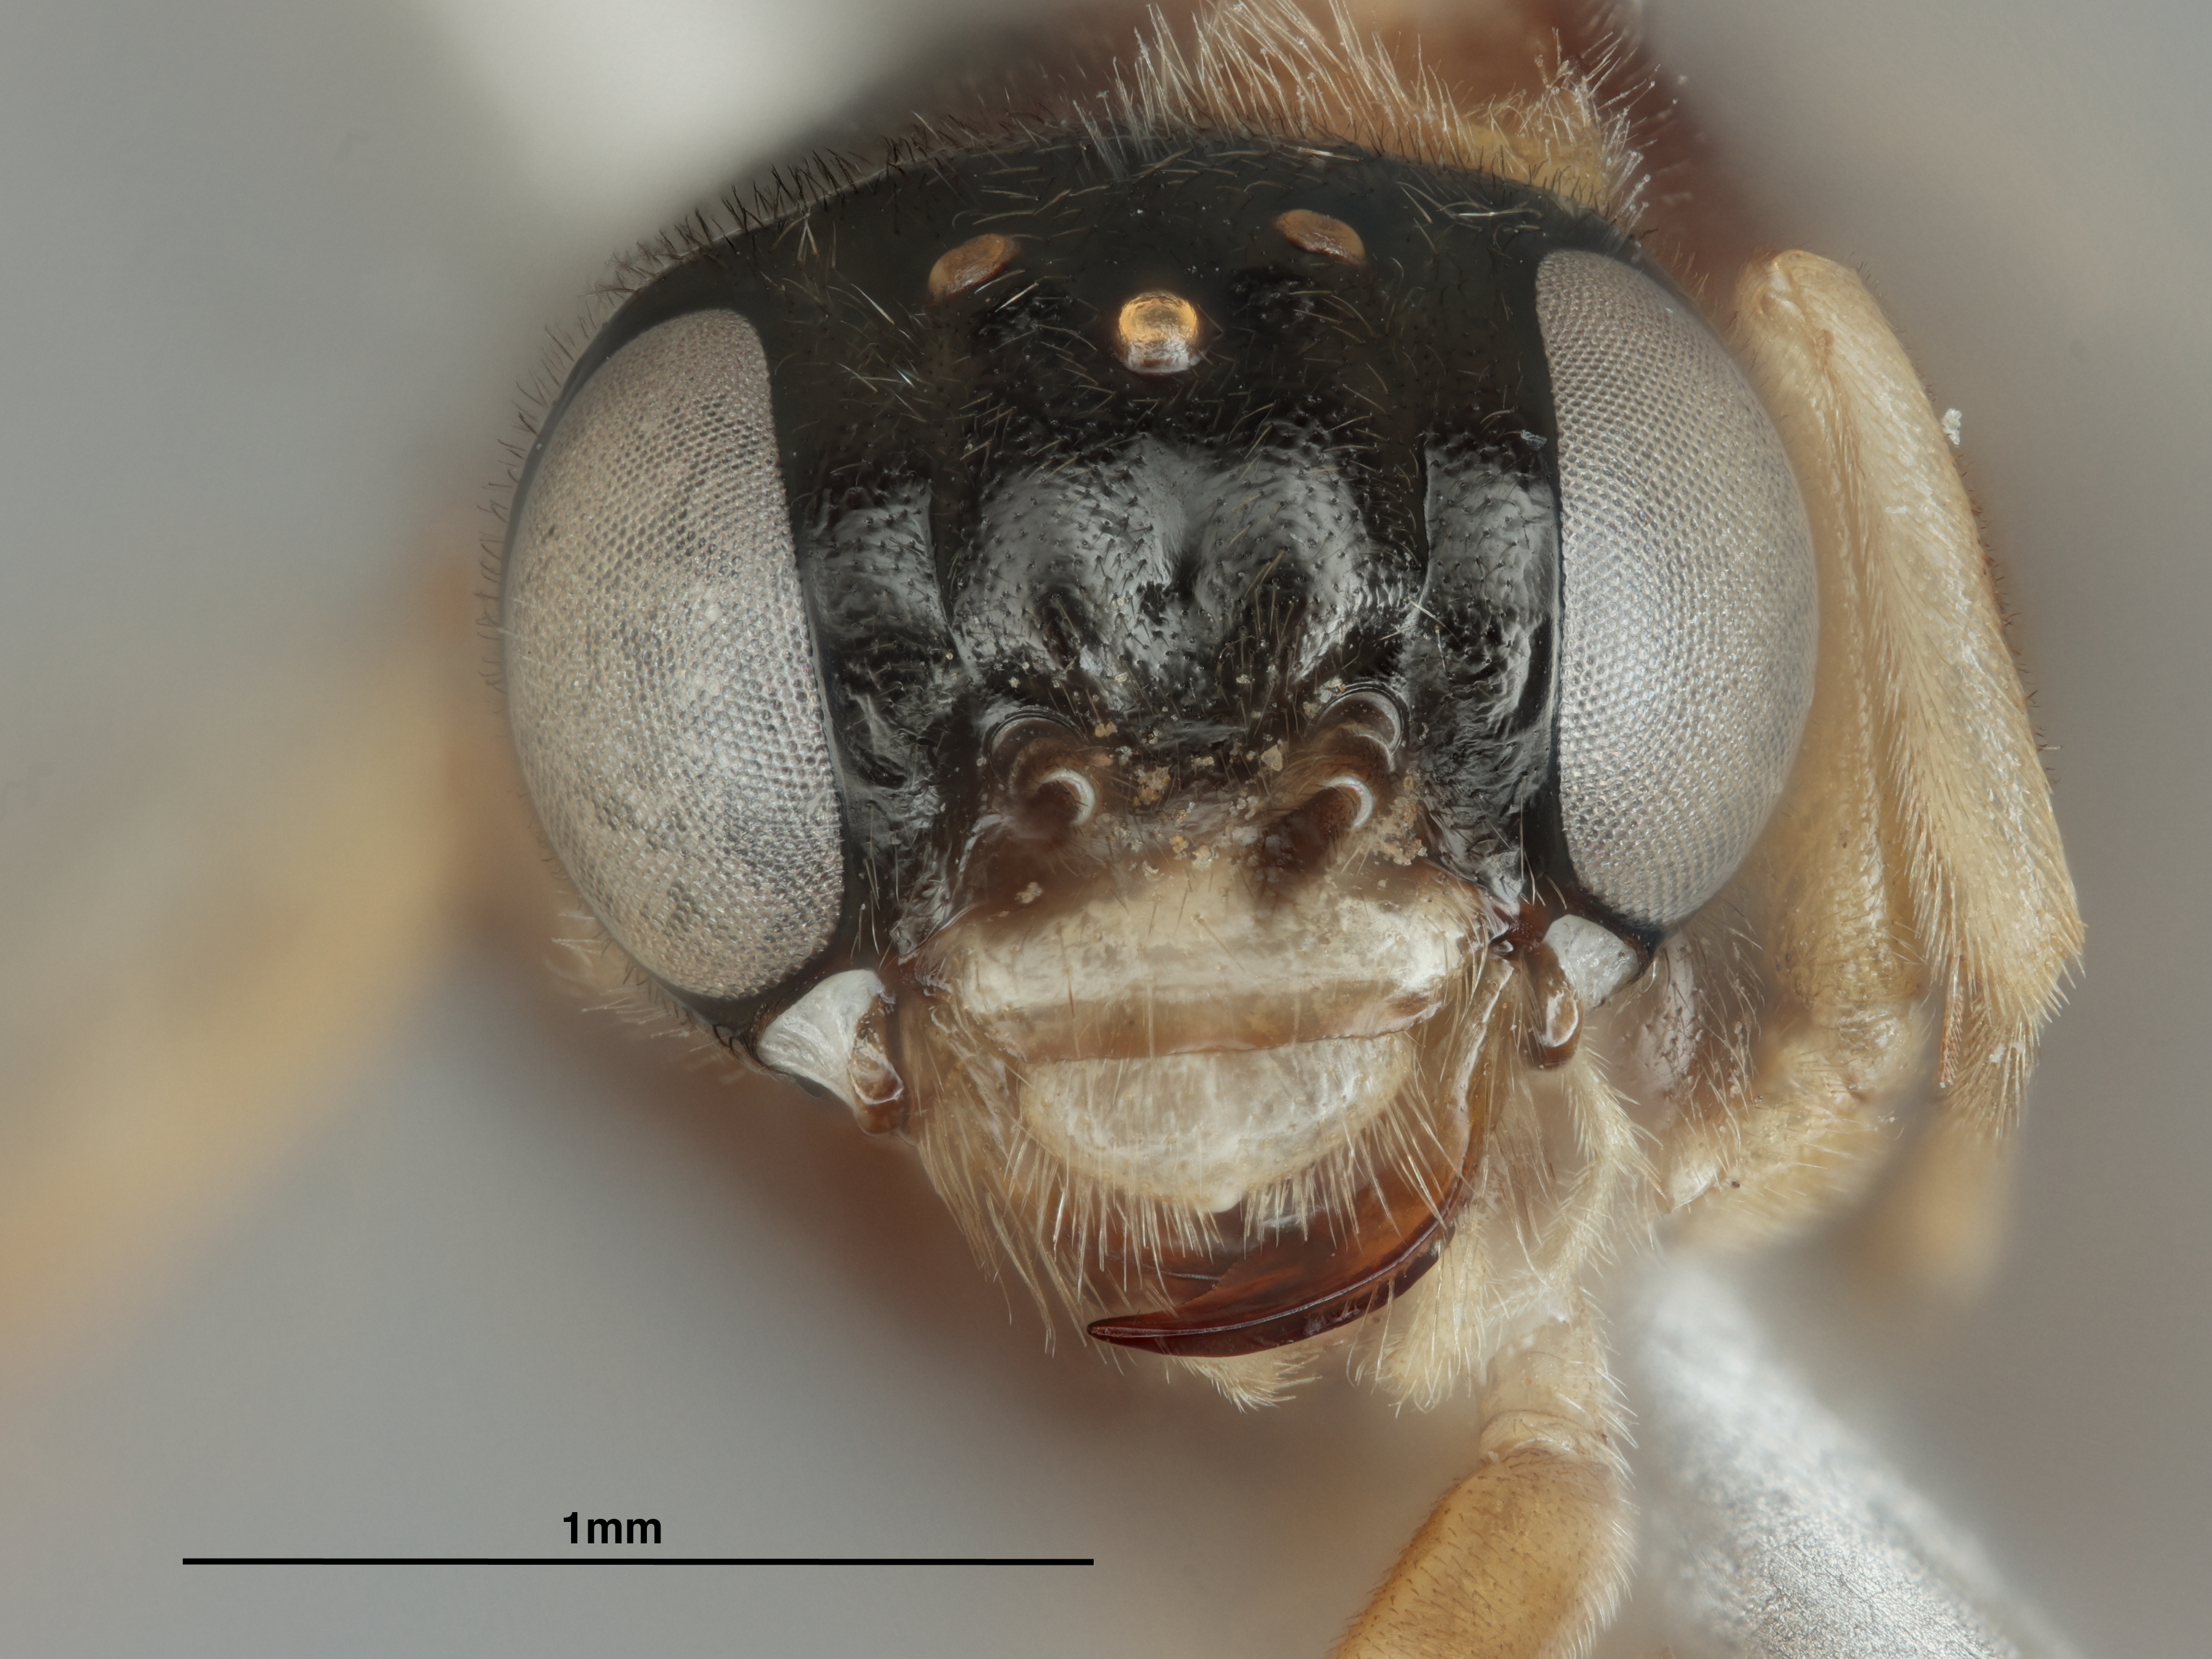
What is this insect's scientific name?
Acordulecera tristis
